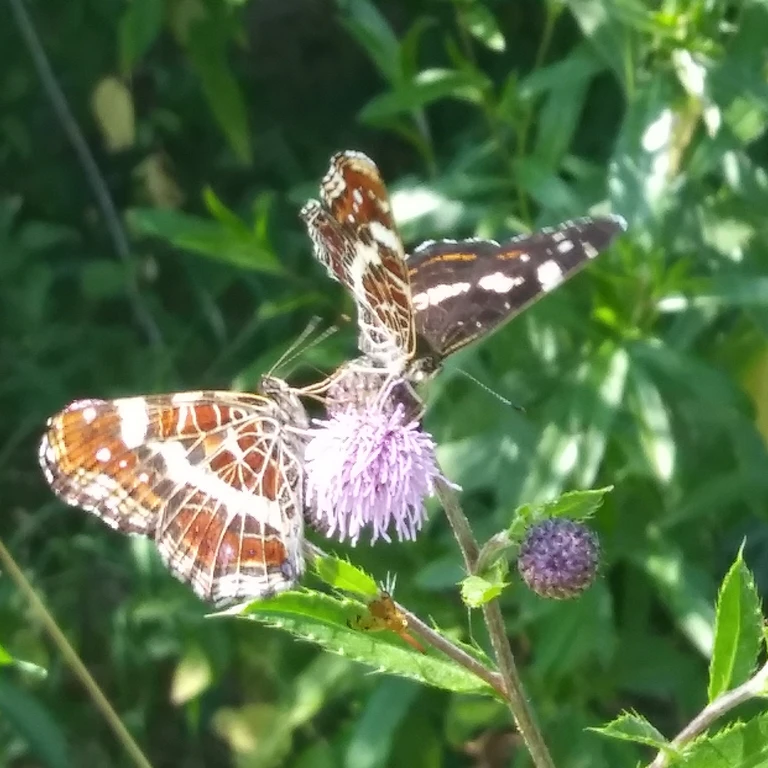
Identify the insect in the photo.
Araschnia levana
